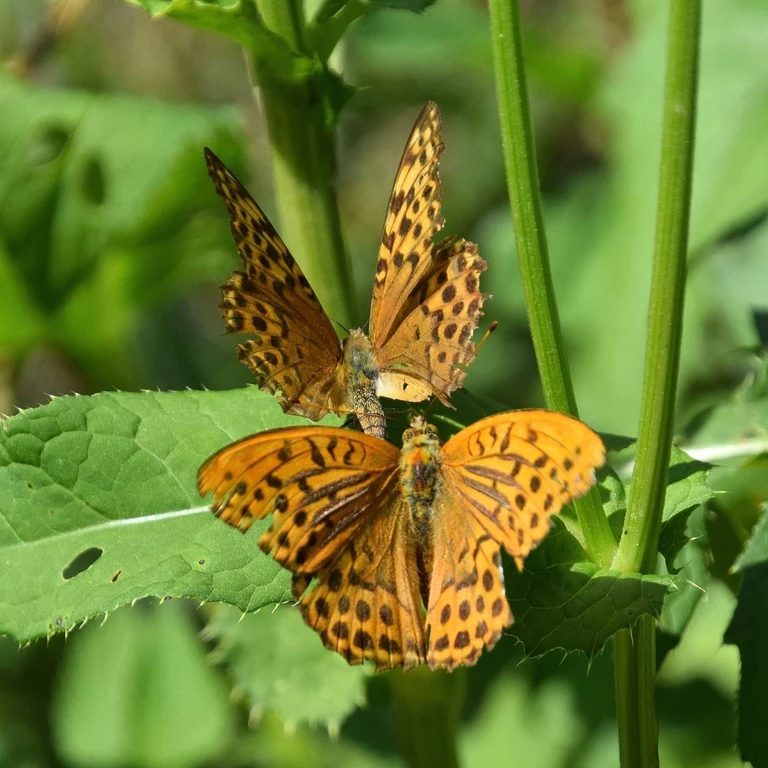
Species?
Argynnis paphia
